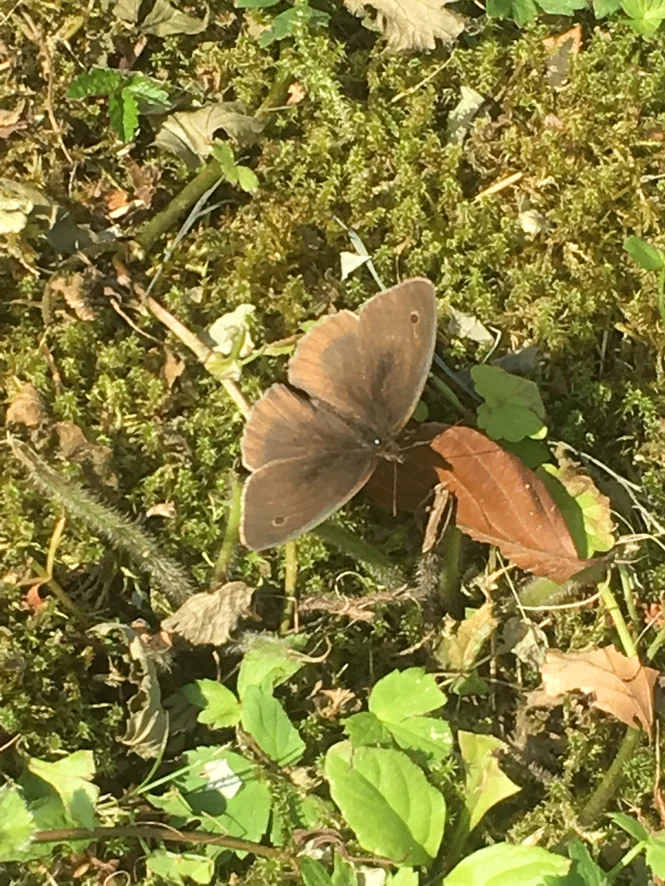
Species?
Maniola jurtina
